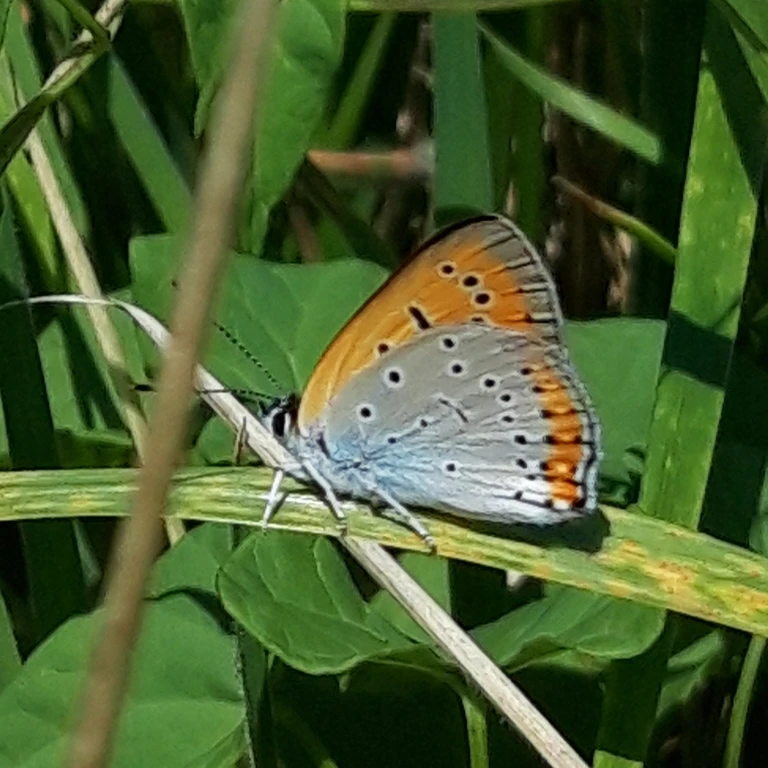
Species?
Lycaena dispar
